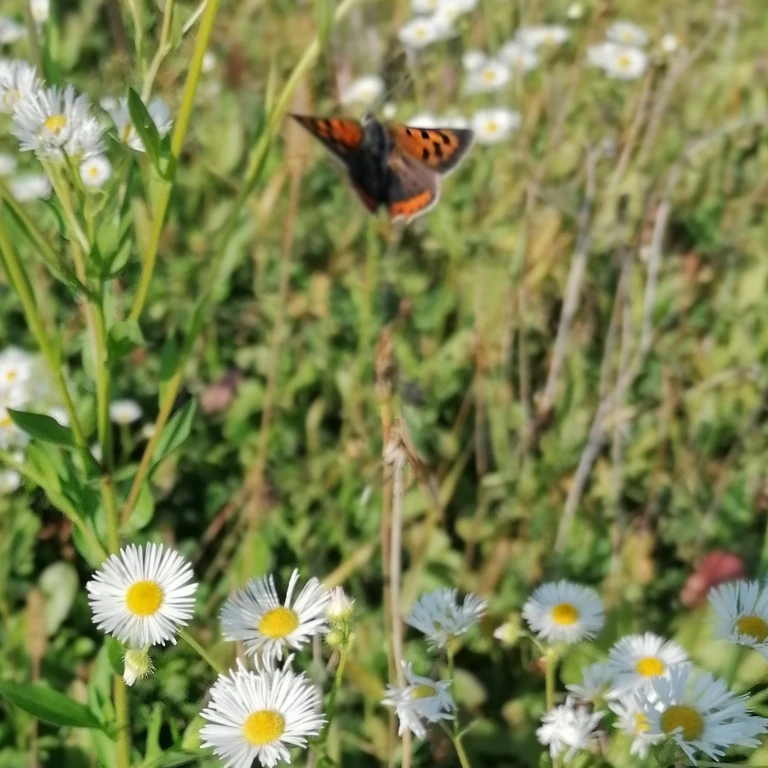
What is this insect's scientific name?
Lycaena phlaeas
